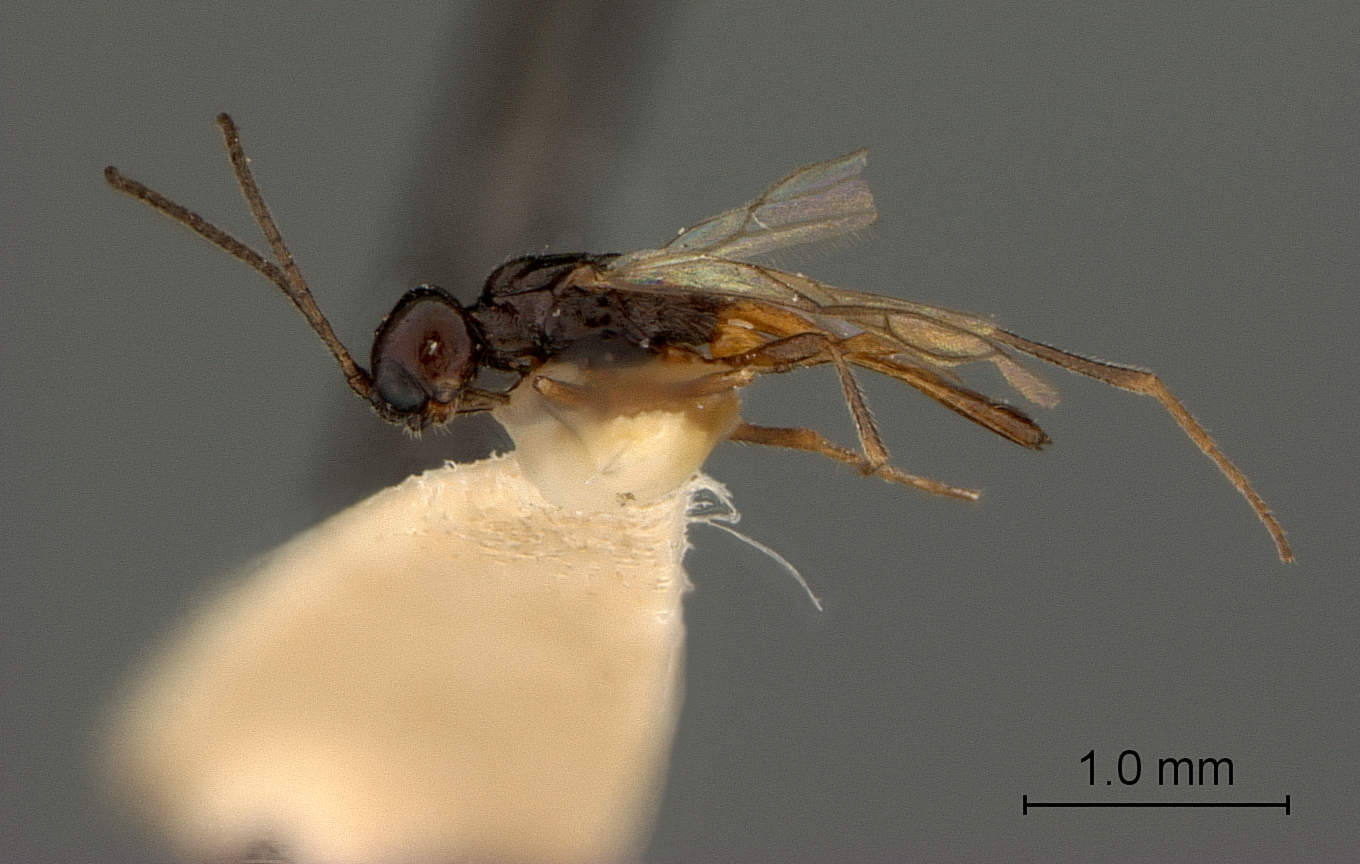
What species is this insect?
Coelinidea arizona
